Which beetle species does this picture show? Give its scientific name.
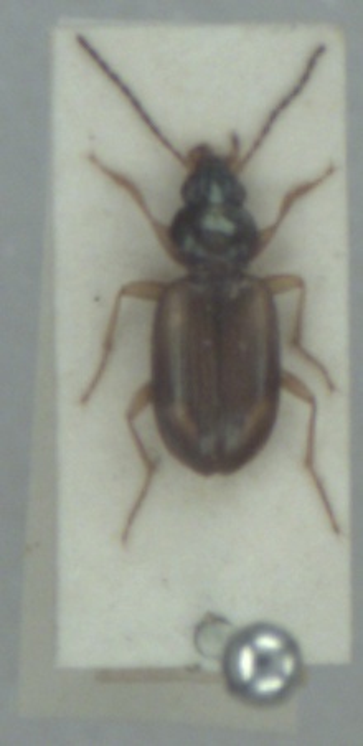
Bembidion tetracolum
